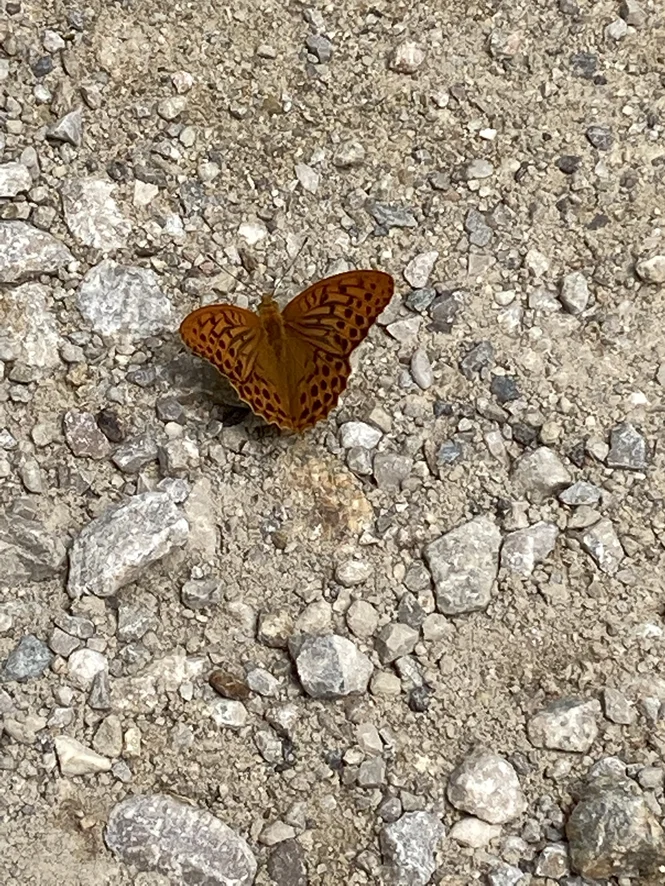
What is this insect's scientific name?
Argynnis paphia
